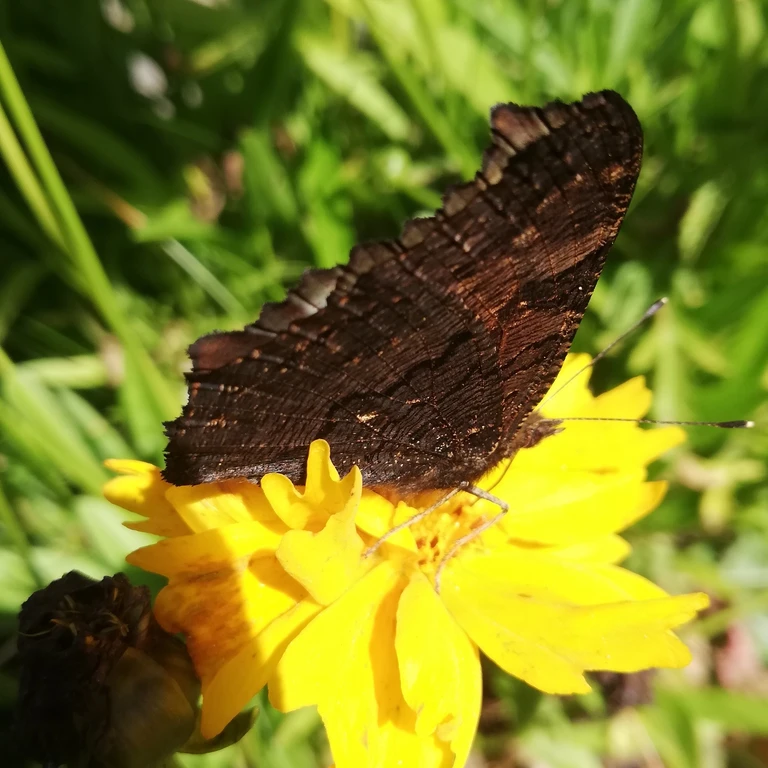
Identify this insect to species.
Aglais io
